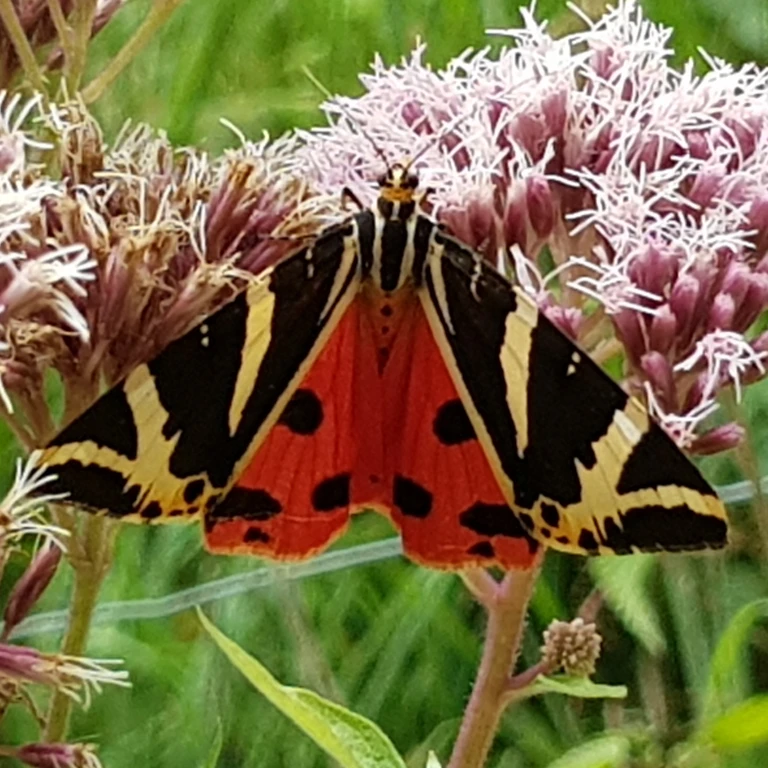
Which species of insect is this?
Euplagia quadripunctaria
